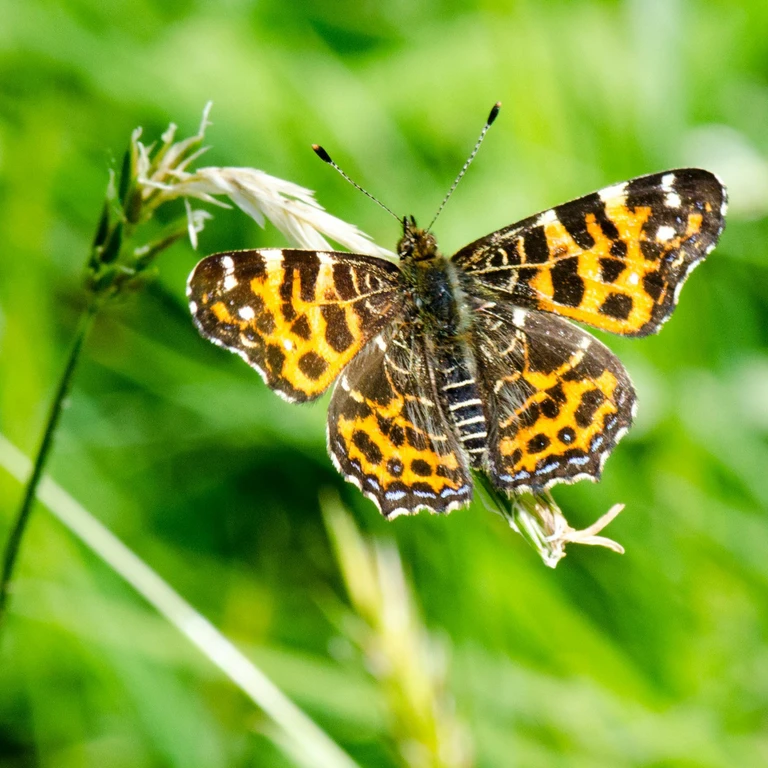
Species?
Araschnia levana
